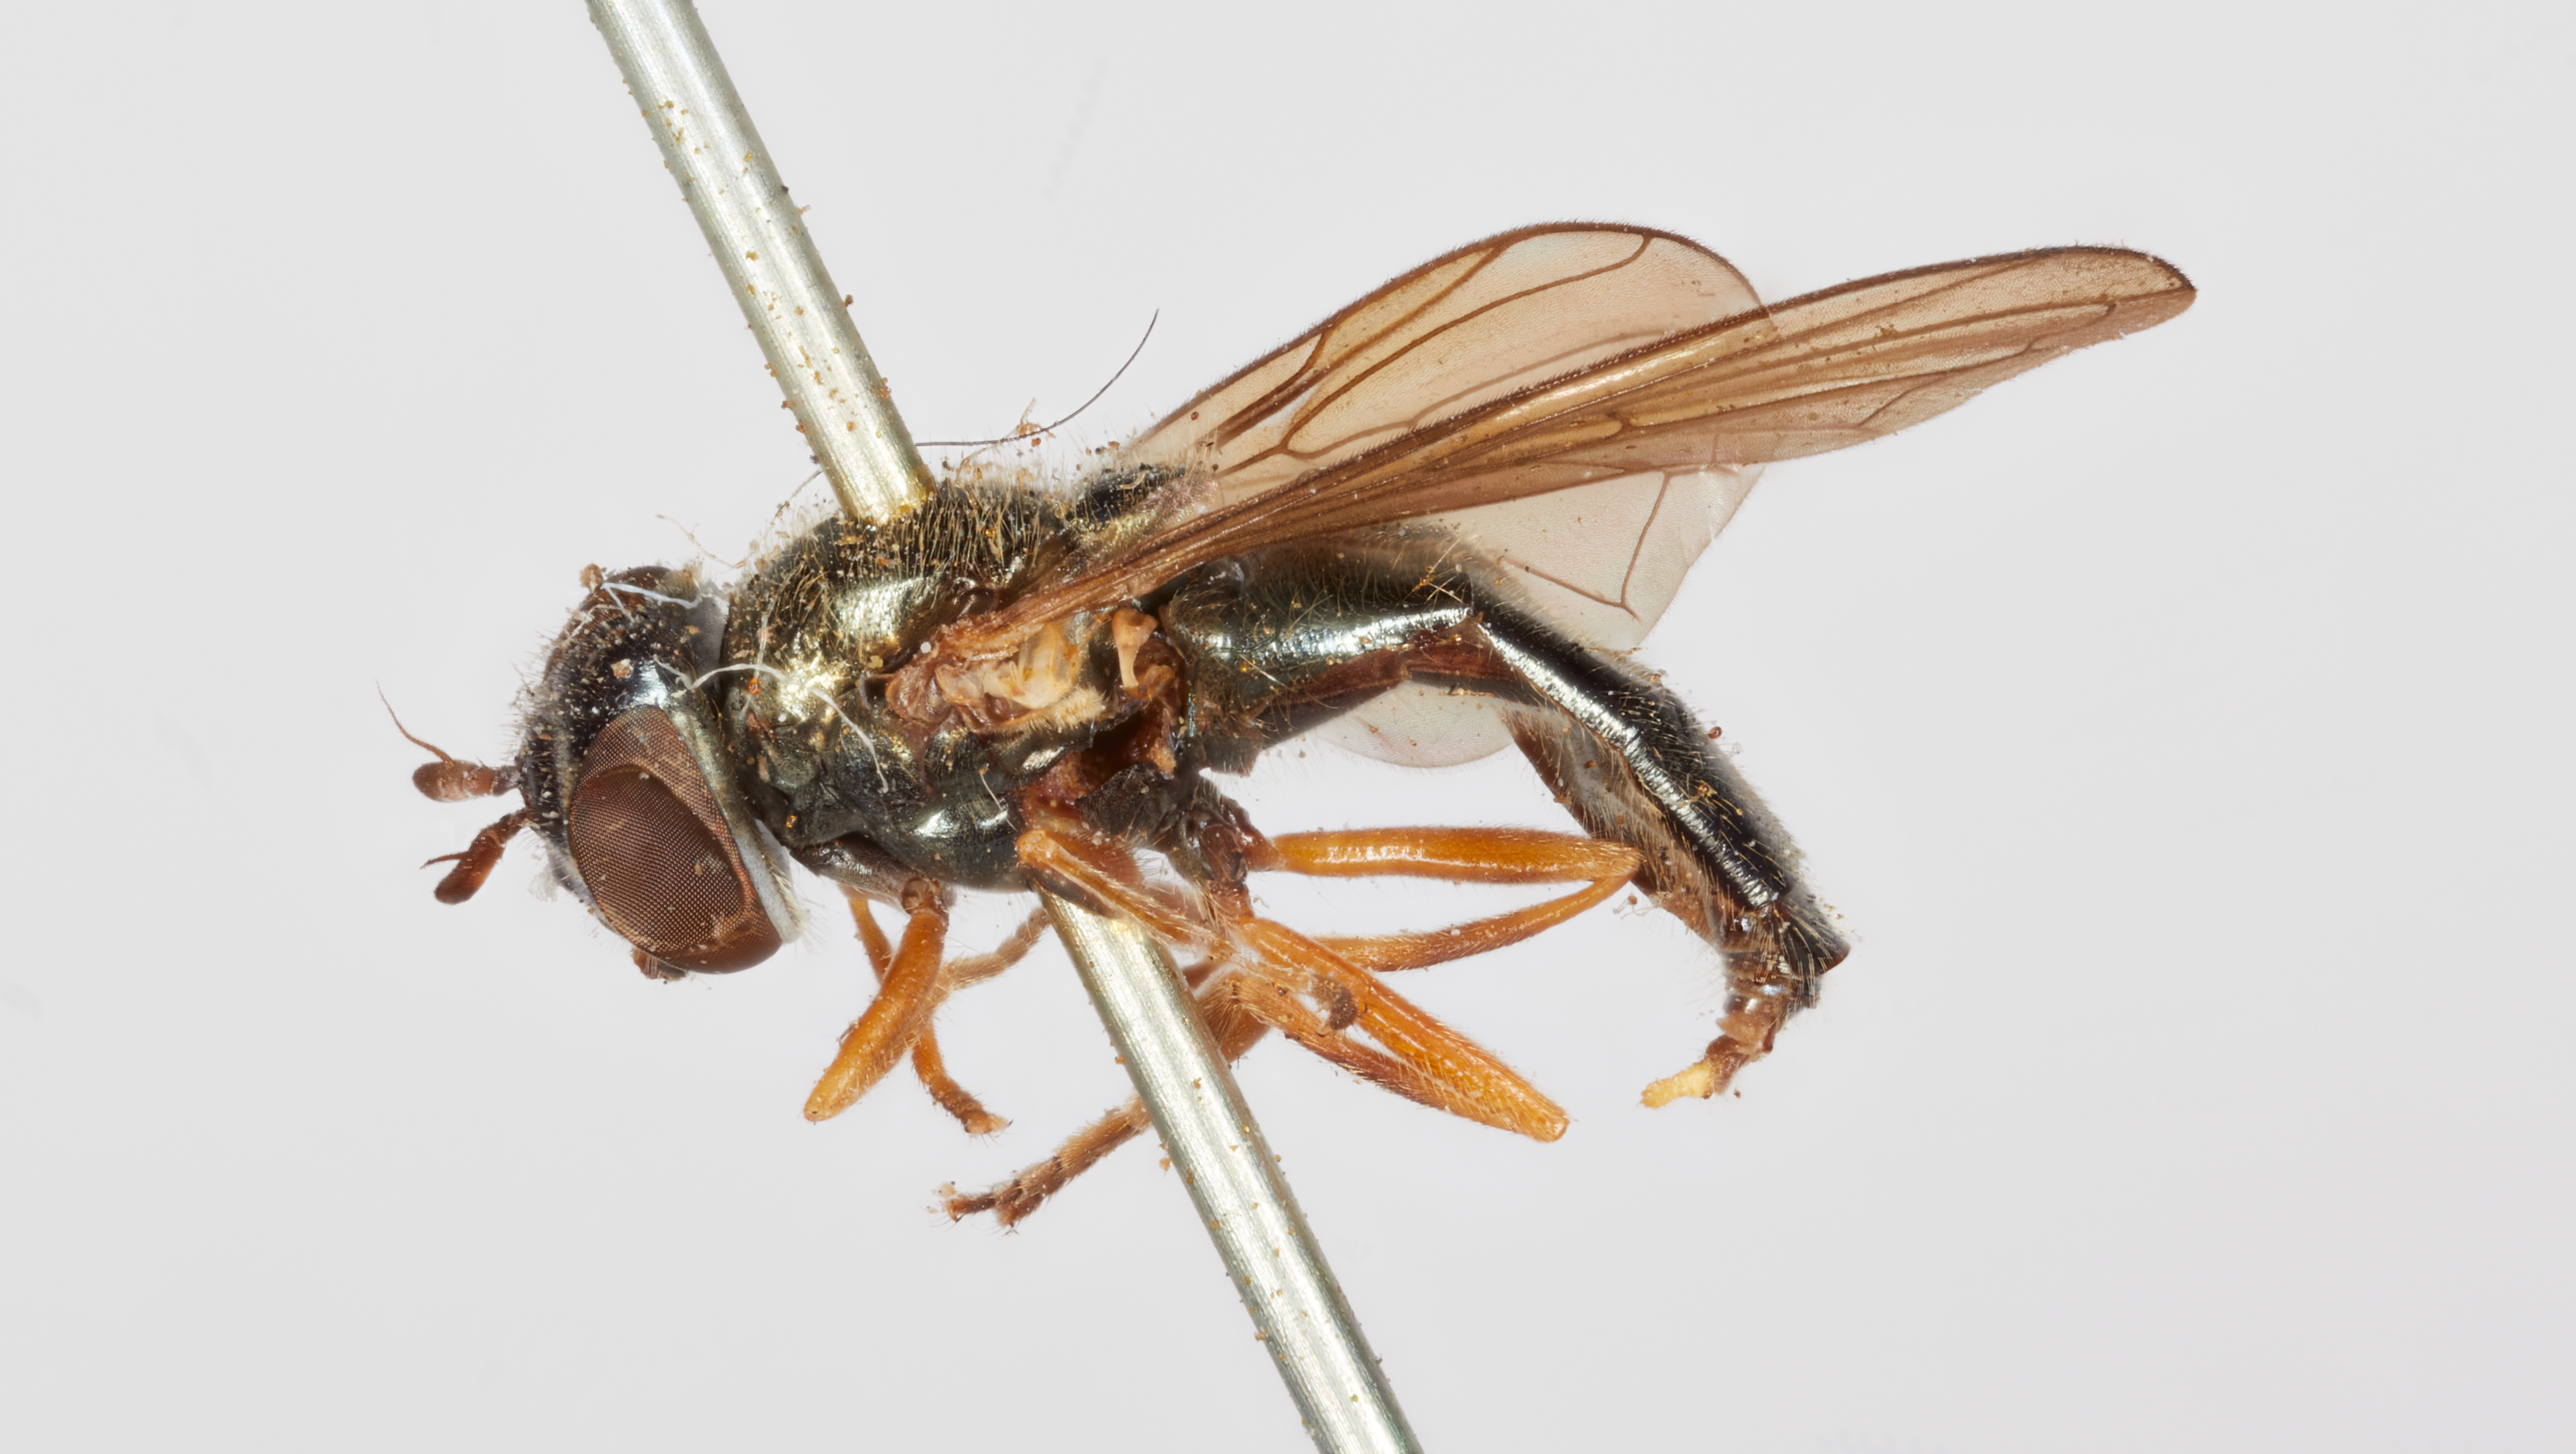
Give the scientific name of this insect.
Cheilosia parva
